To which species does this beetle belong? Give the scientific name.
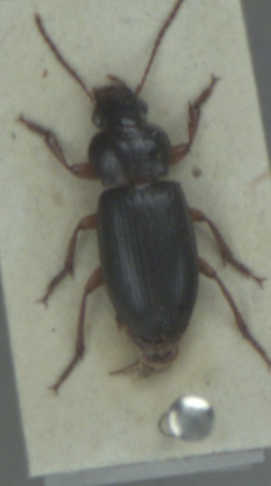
Ophonus rufibarbis
